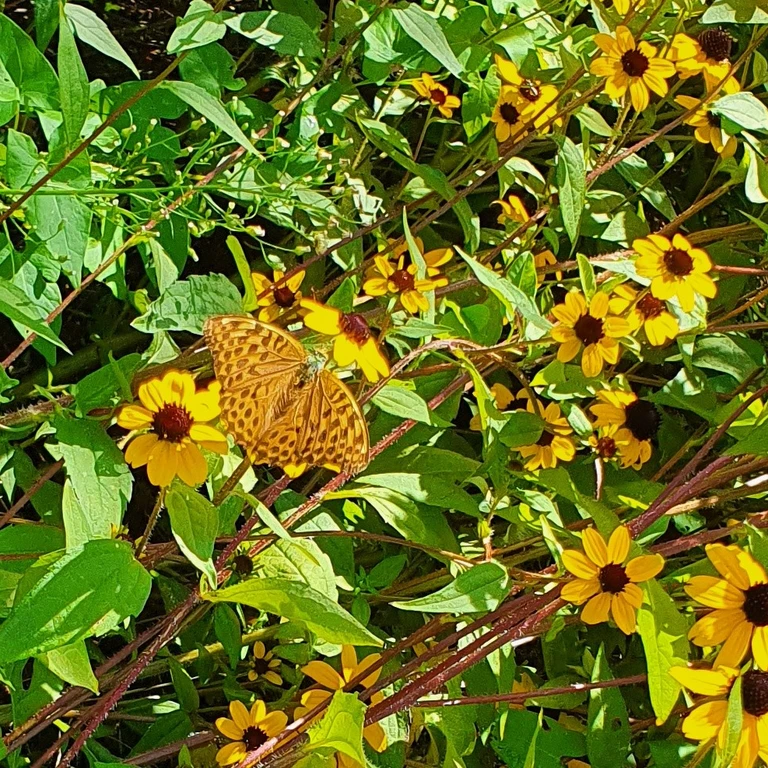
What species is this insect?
Argynnis paphia
